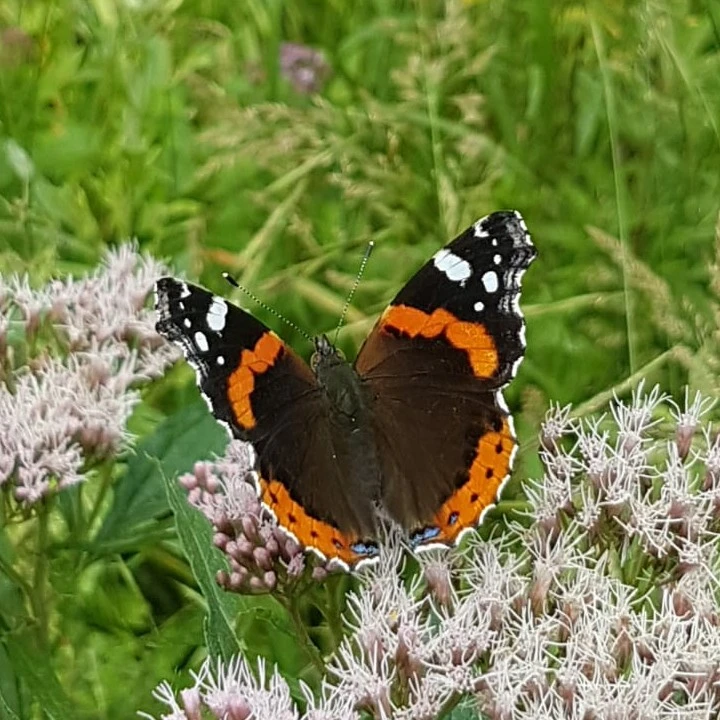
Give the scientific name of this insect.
Vanessa atalanta
